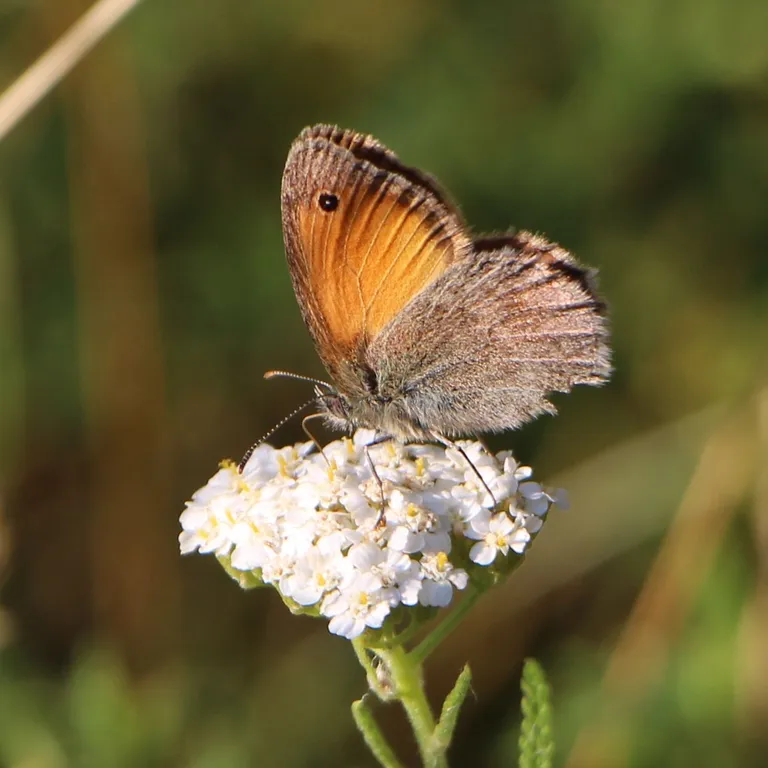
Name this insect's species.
Coenonympha pamphilus
